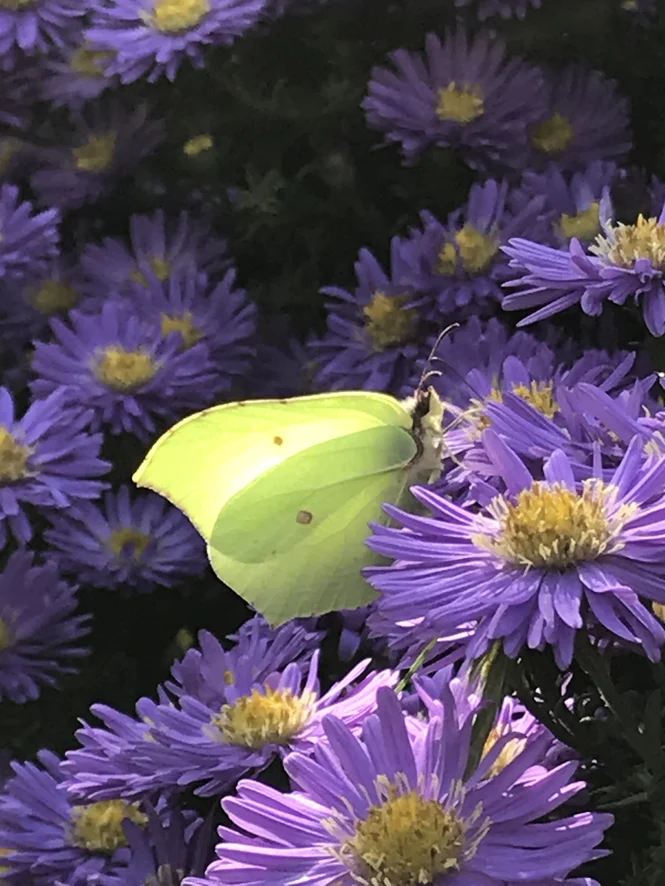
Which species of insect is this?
Gonepteryx rhamni
